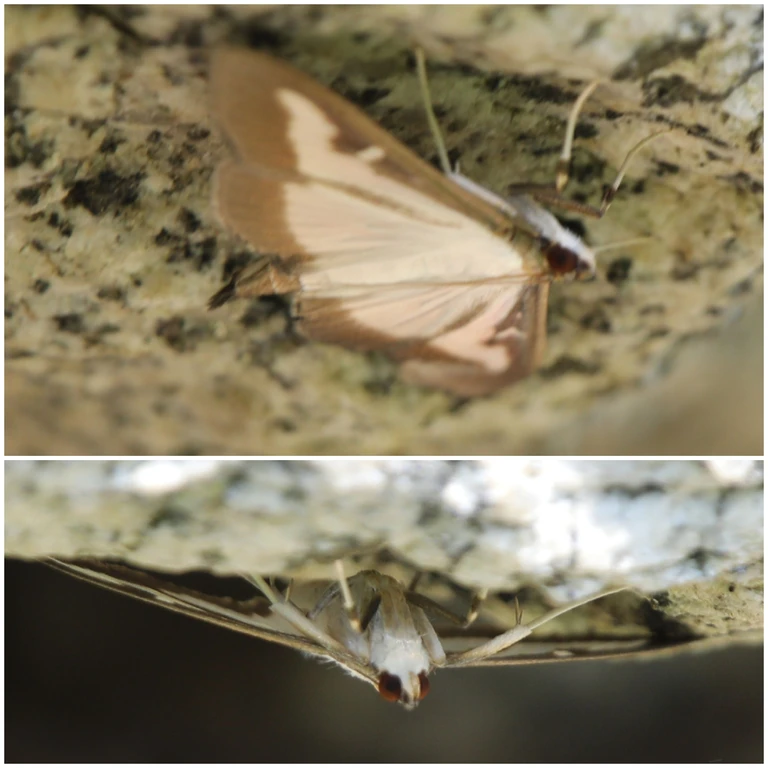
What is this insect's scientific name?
Cydalima perspectalis
